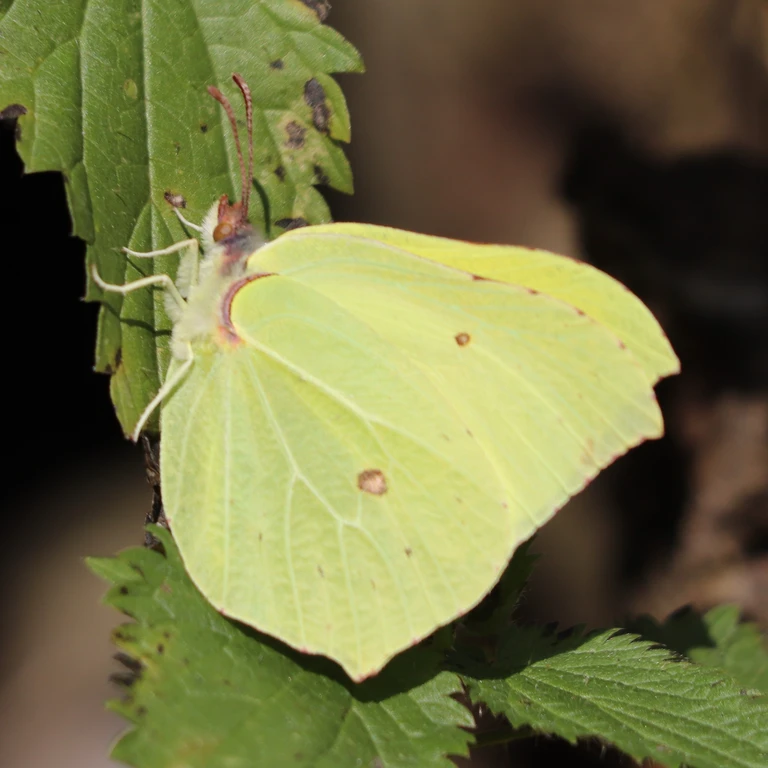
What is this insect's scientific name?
Gonepteryx rhamni
